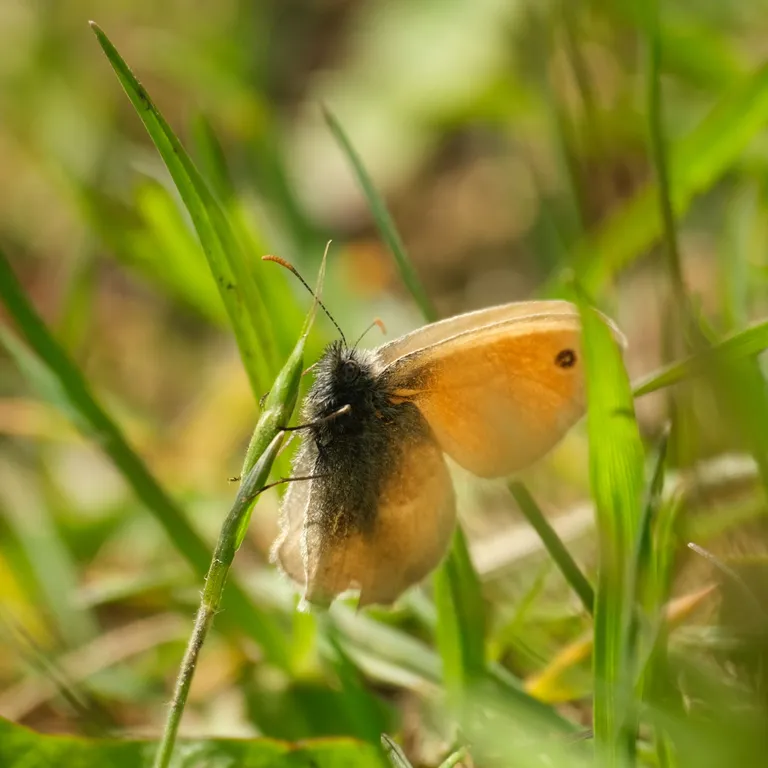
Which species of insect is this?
Coenonympha pamphilus
